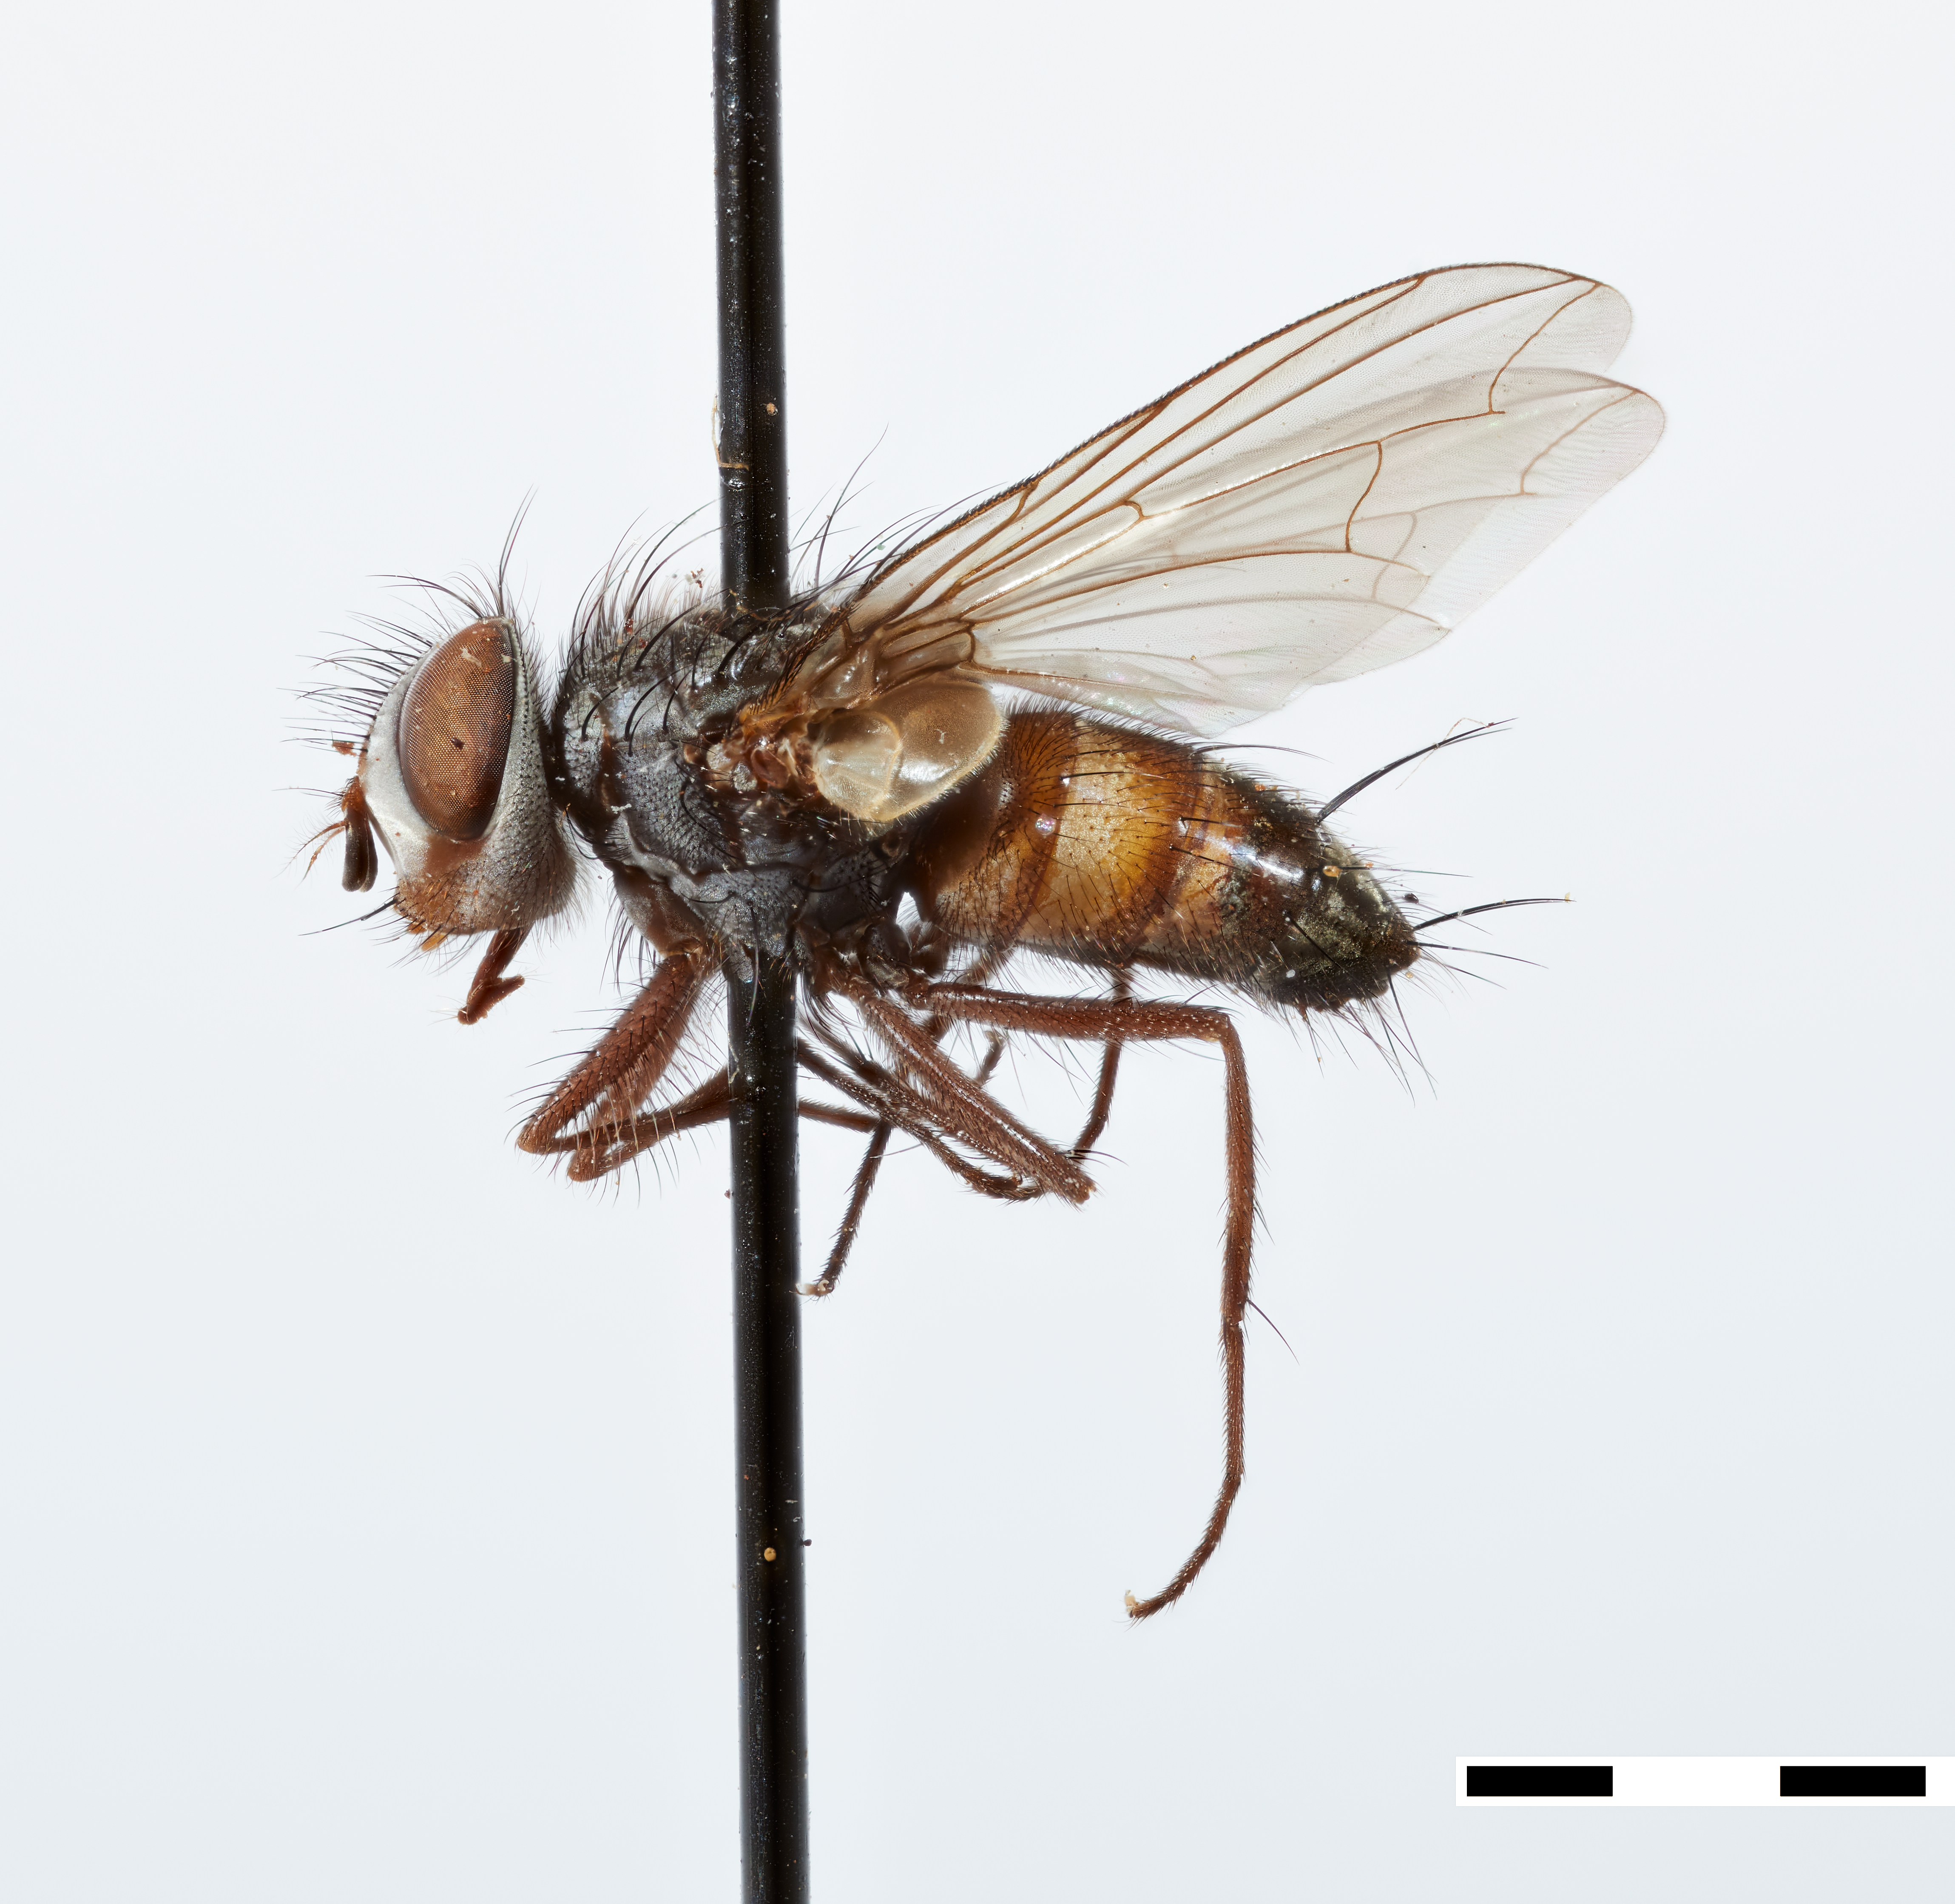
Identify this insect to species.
Charapozelia fulviventris
